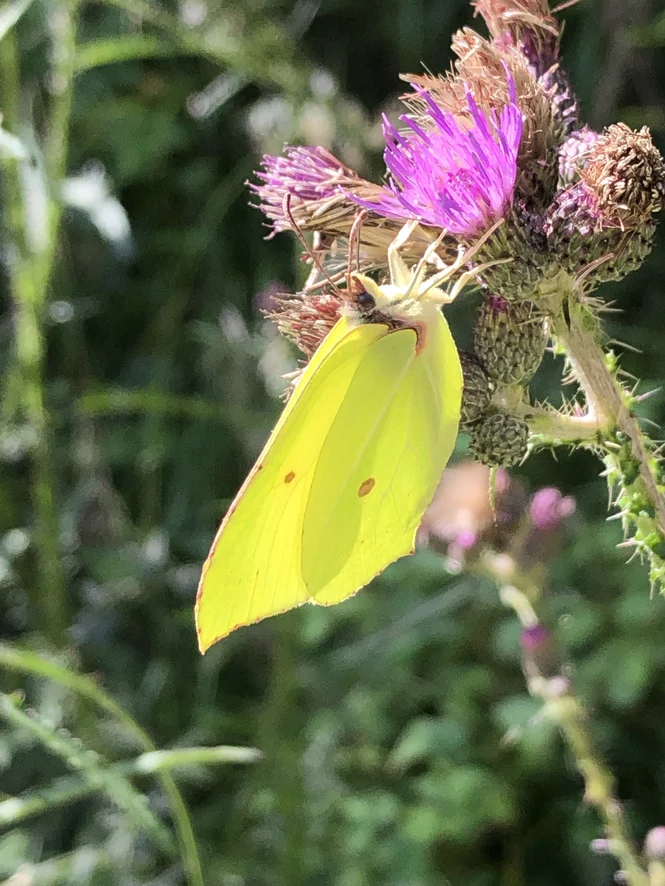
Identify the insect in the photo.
Gonepteryx rhamni
